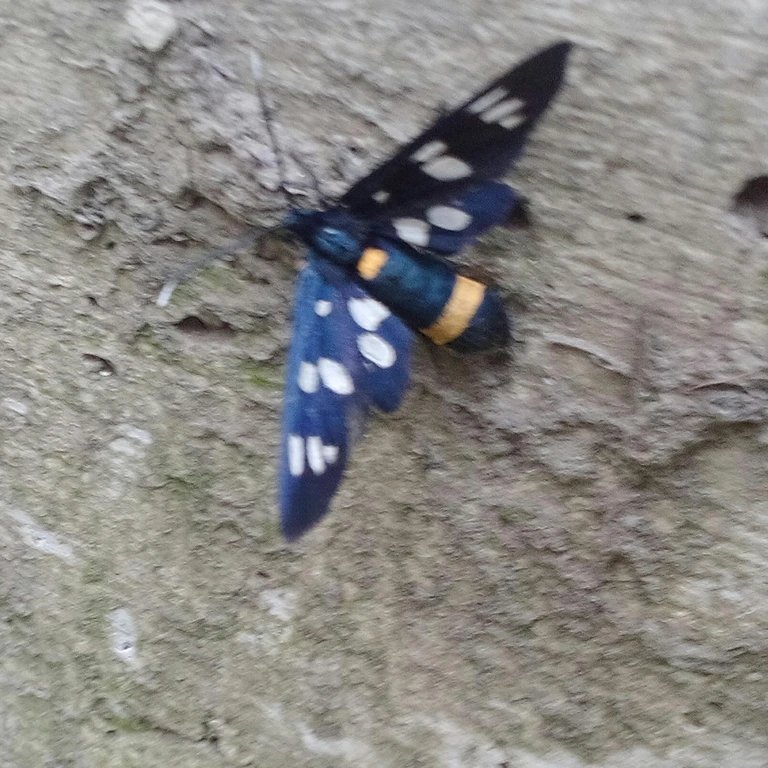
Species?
Amata phegea
